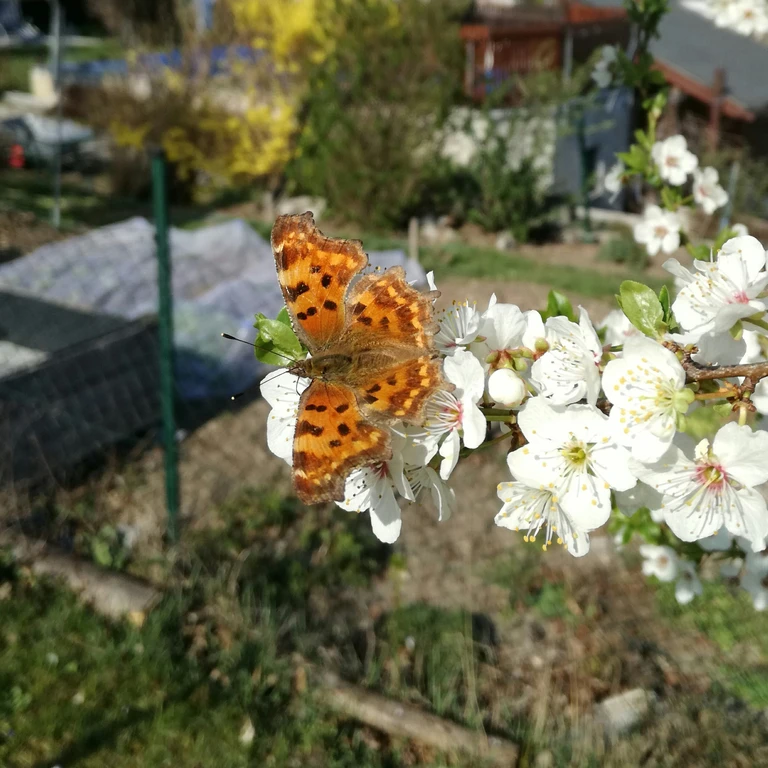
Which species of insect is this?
Polygonia c-album
